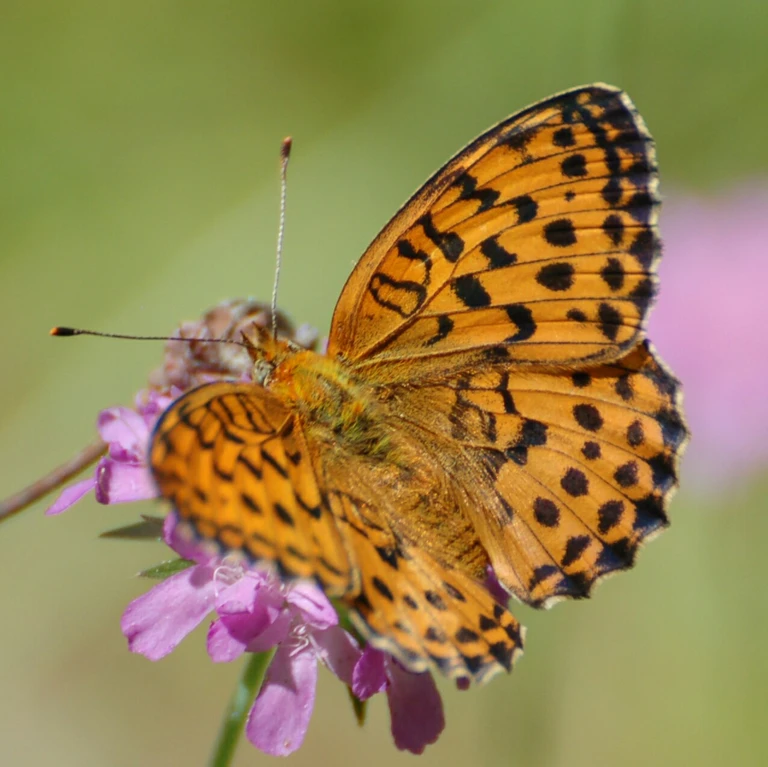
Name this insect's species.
Brenthis daphne
